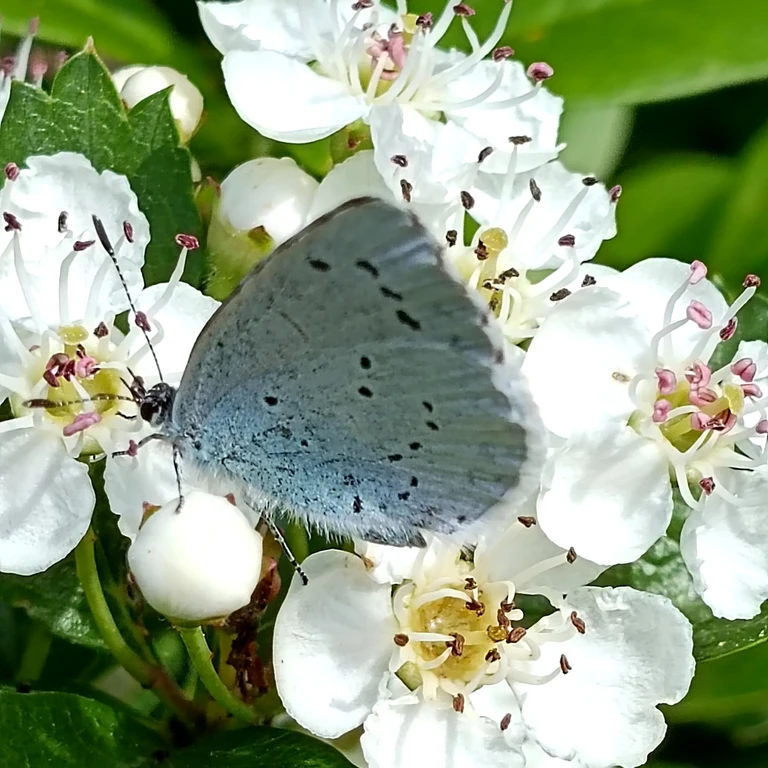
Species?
Celastrina argiolus
